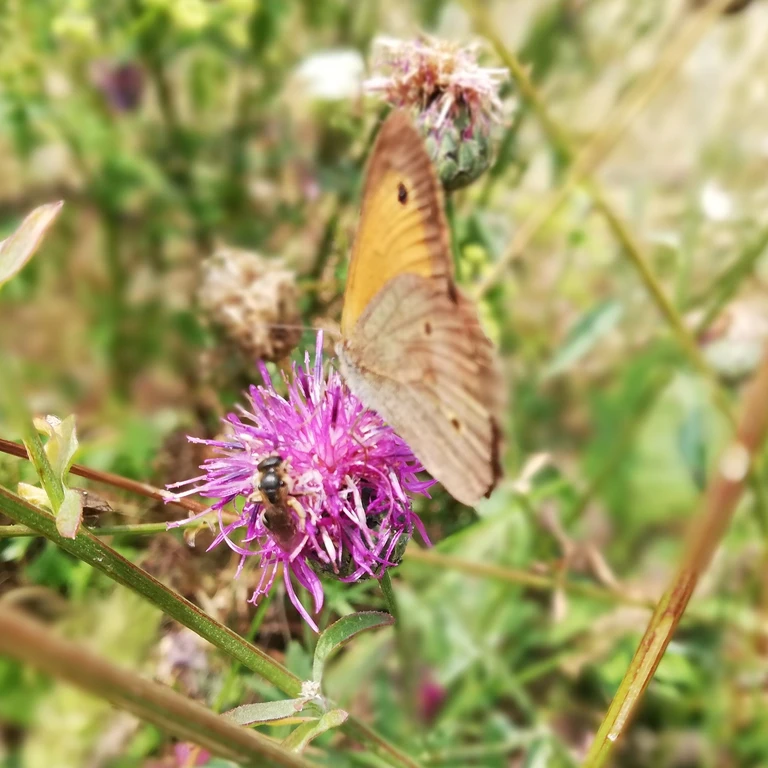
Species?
Maniola jurtina
